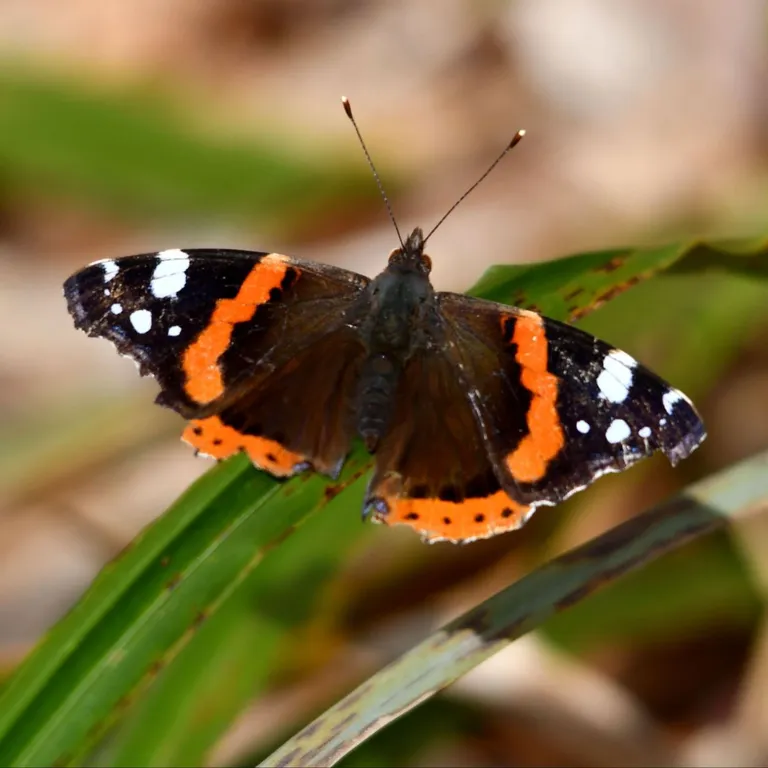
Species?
Vanessa atalanta
